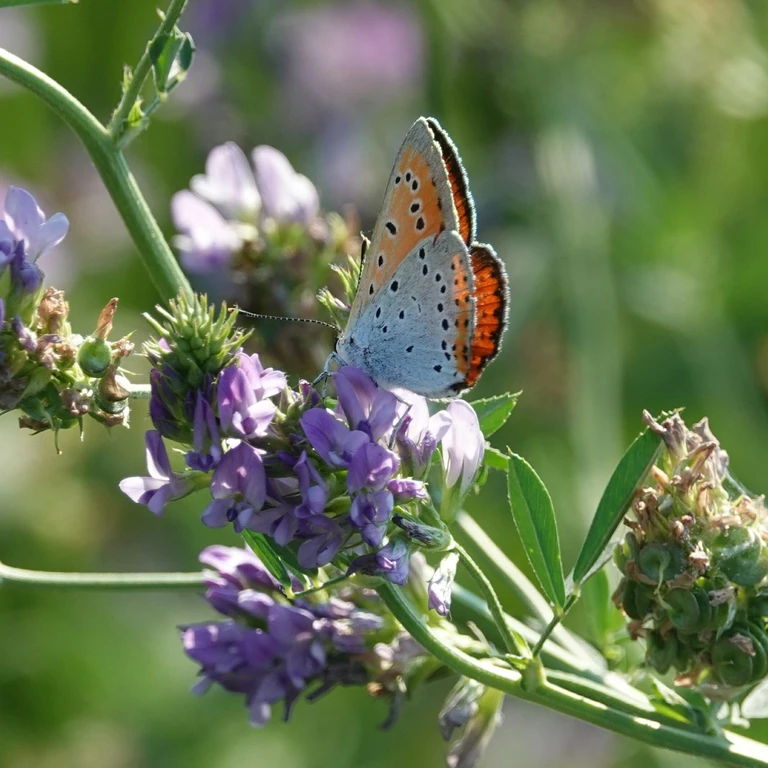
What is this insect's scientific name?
Lycaena dispar
